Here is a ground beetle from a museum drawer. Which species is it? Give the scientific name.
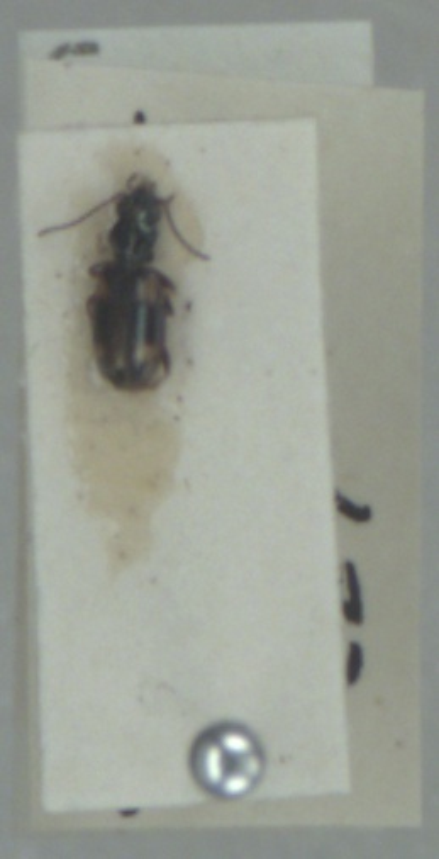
Bembidion quadrimaculatum
